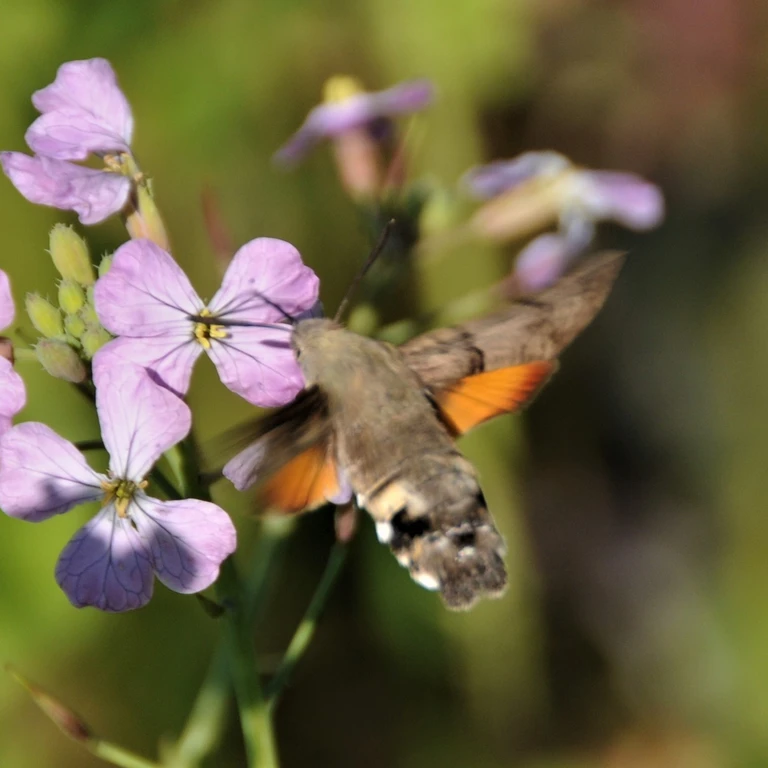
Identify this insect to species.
Macroglossum stellatarum
